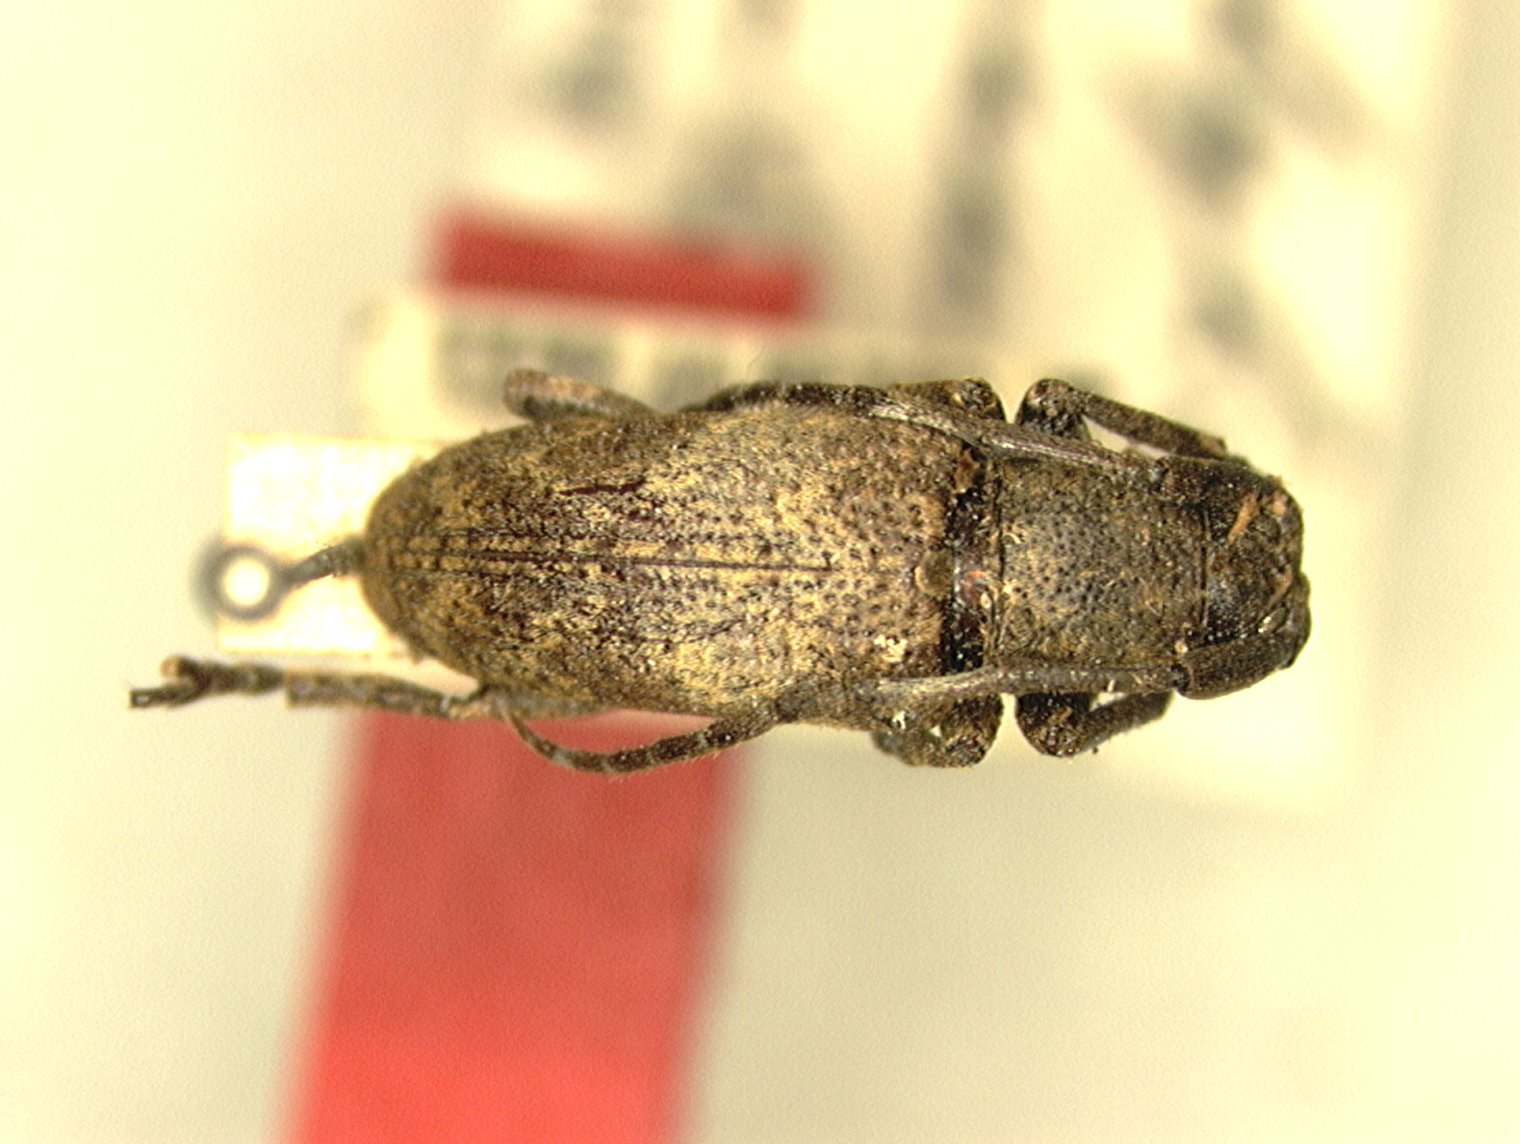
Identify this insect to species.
Pterolophia palawanica
